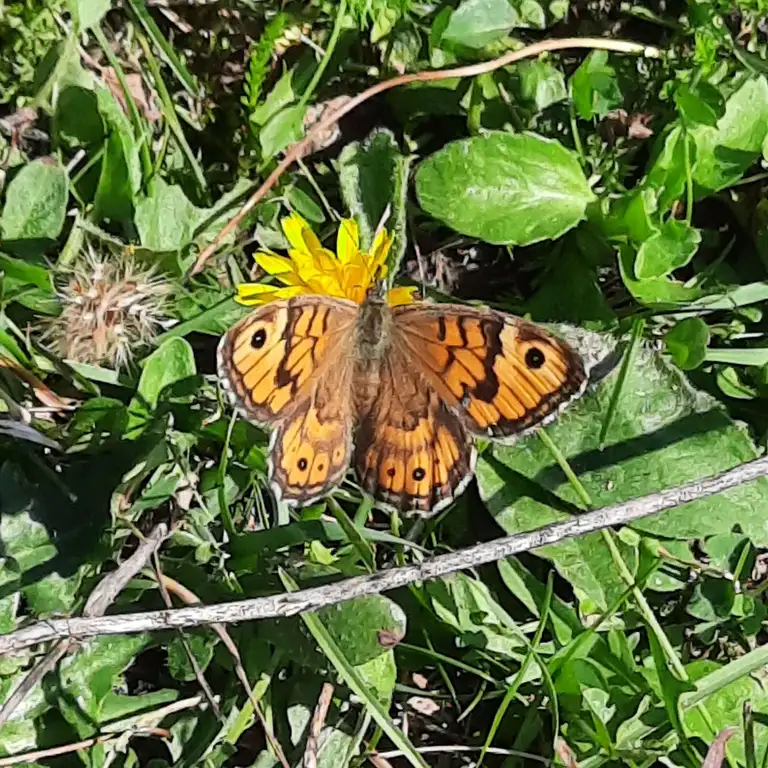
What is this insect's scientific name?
Lasiommata megera (also Pararge megera)
